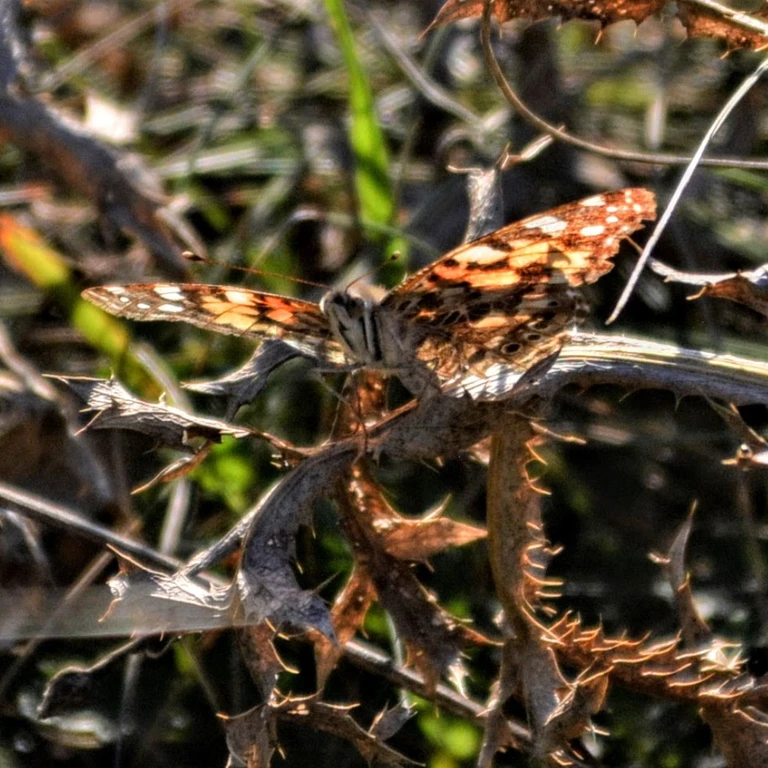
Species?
Vanessa cardui
